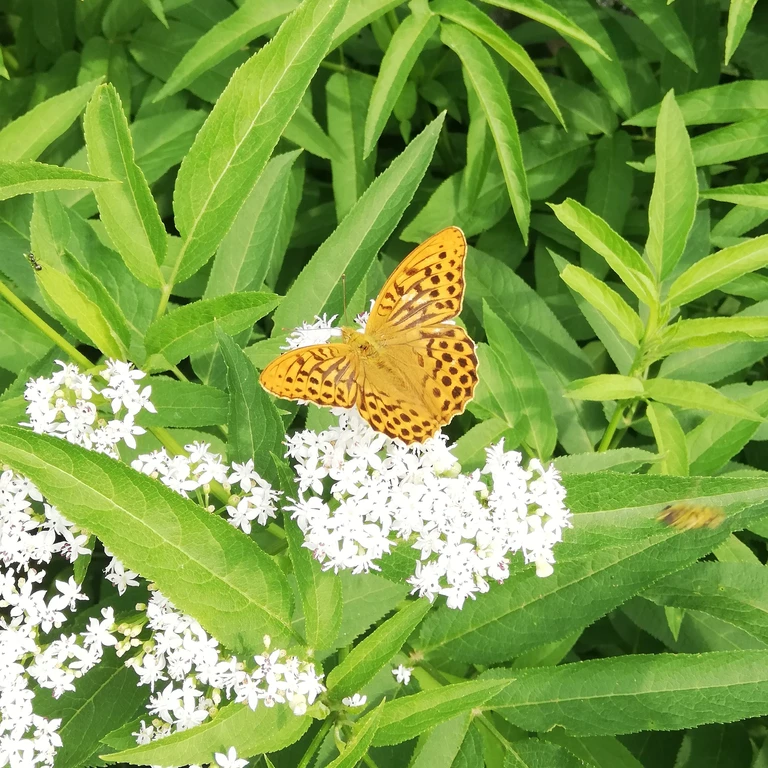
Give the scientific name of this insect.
Argynnis paphia
